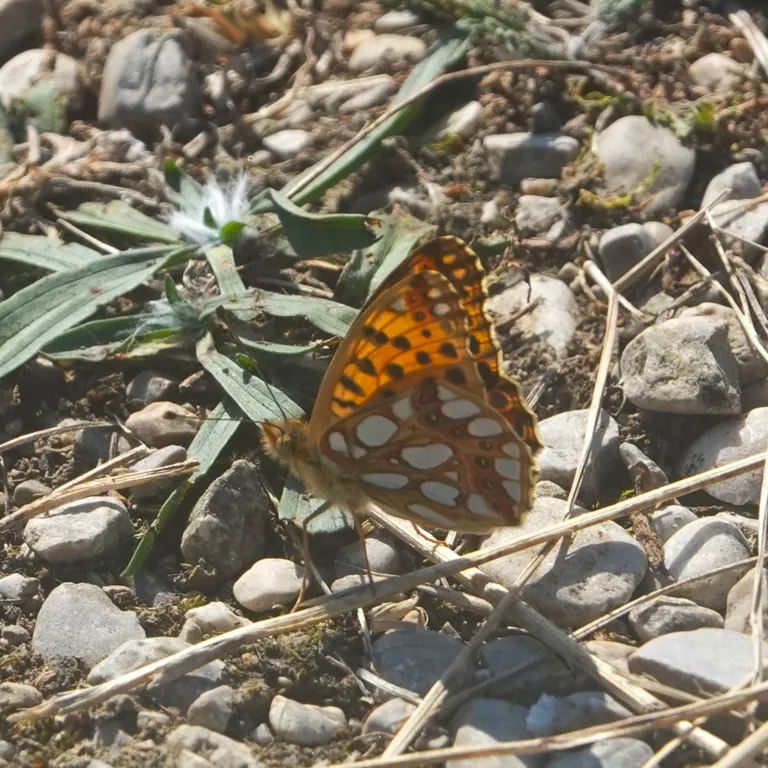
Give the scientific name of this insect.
Issoria lathonia
